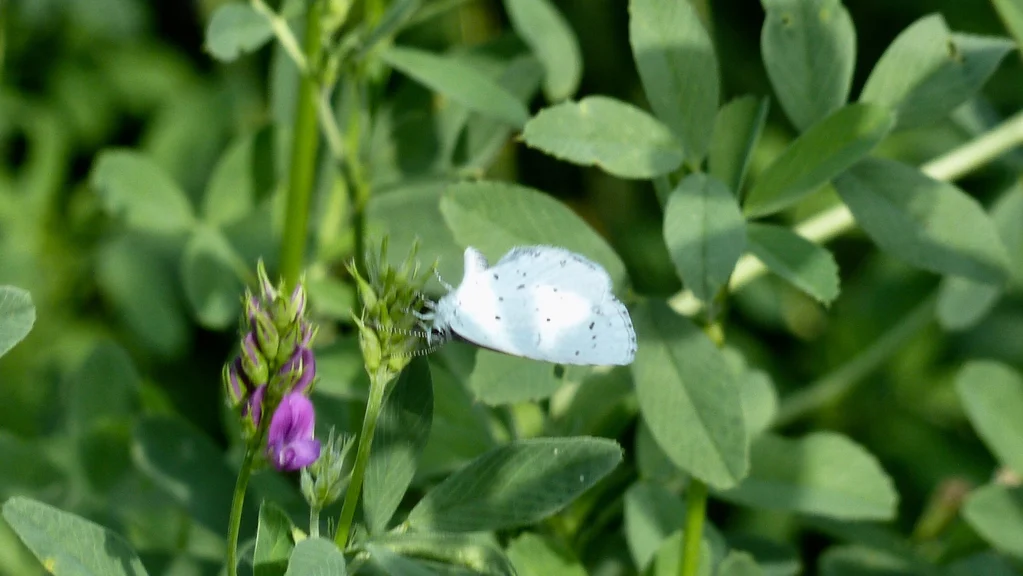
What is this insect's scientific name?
Celastrina argiolus
